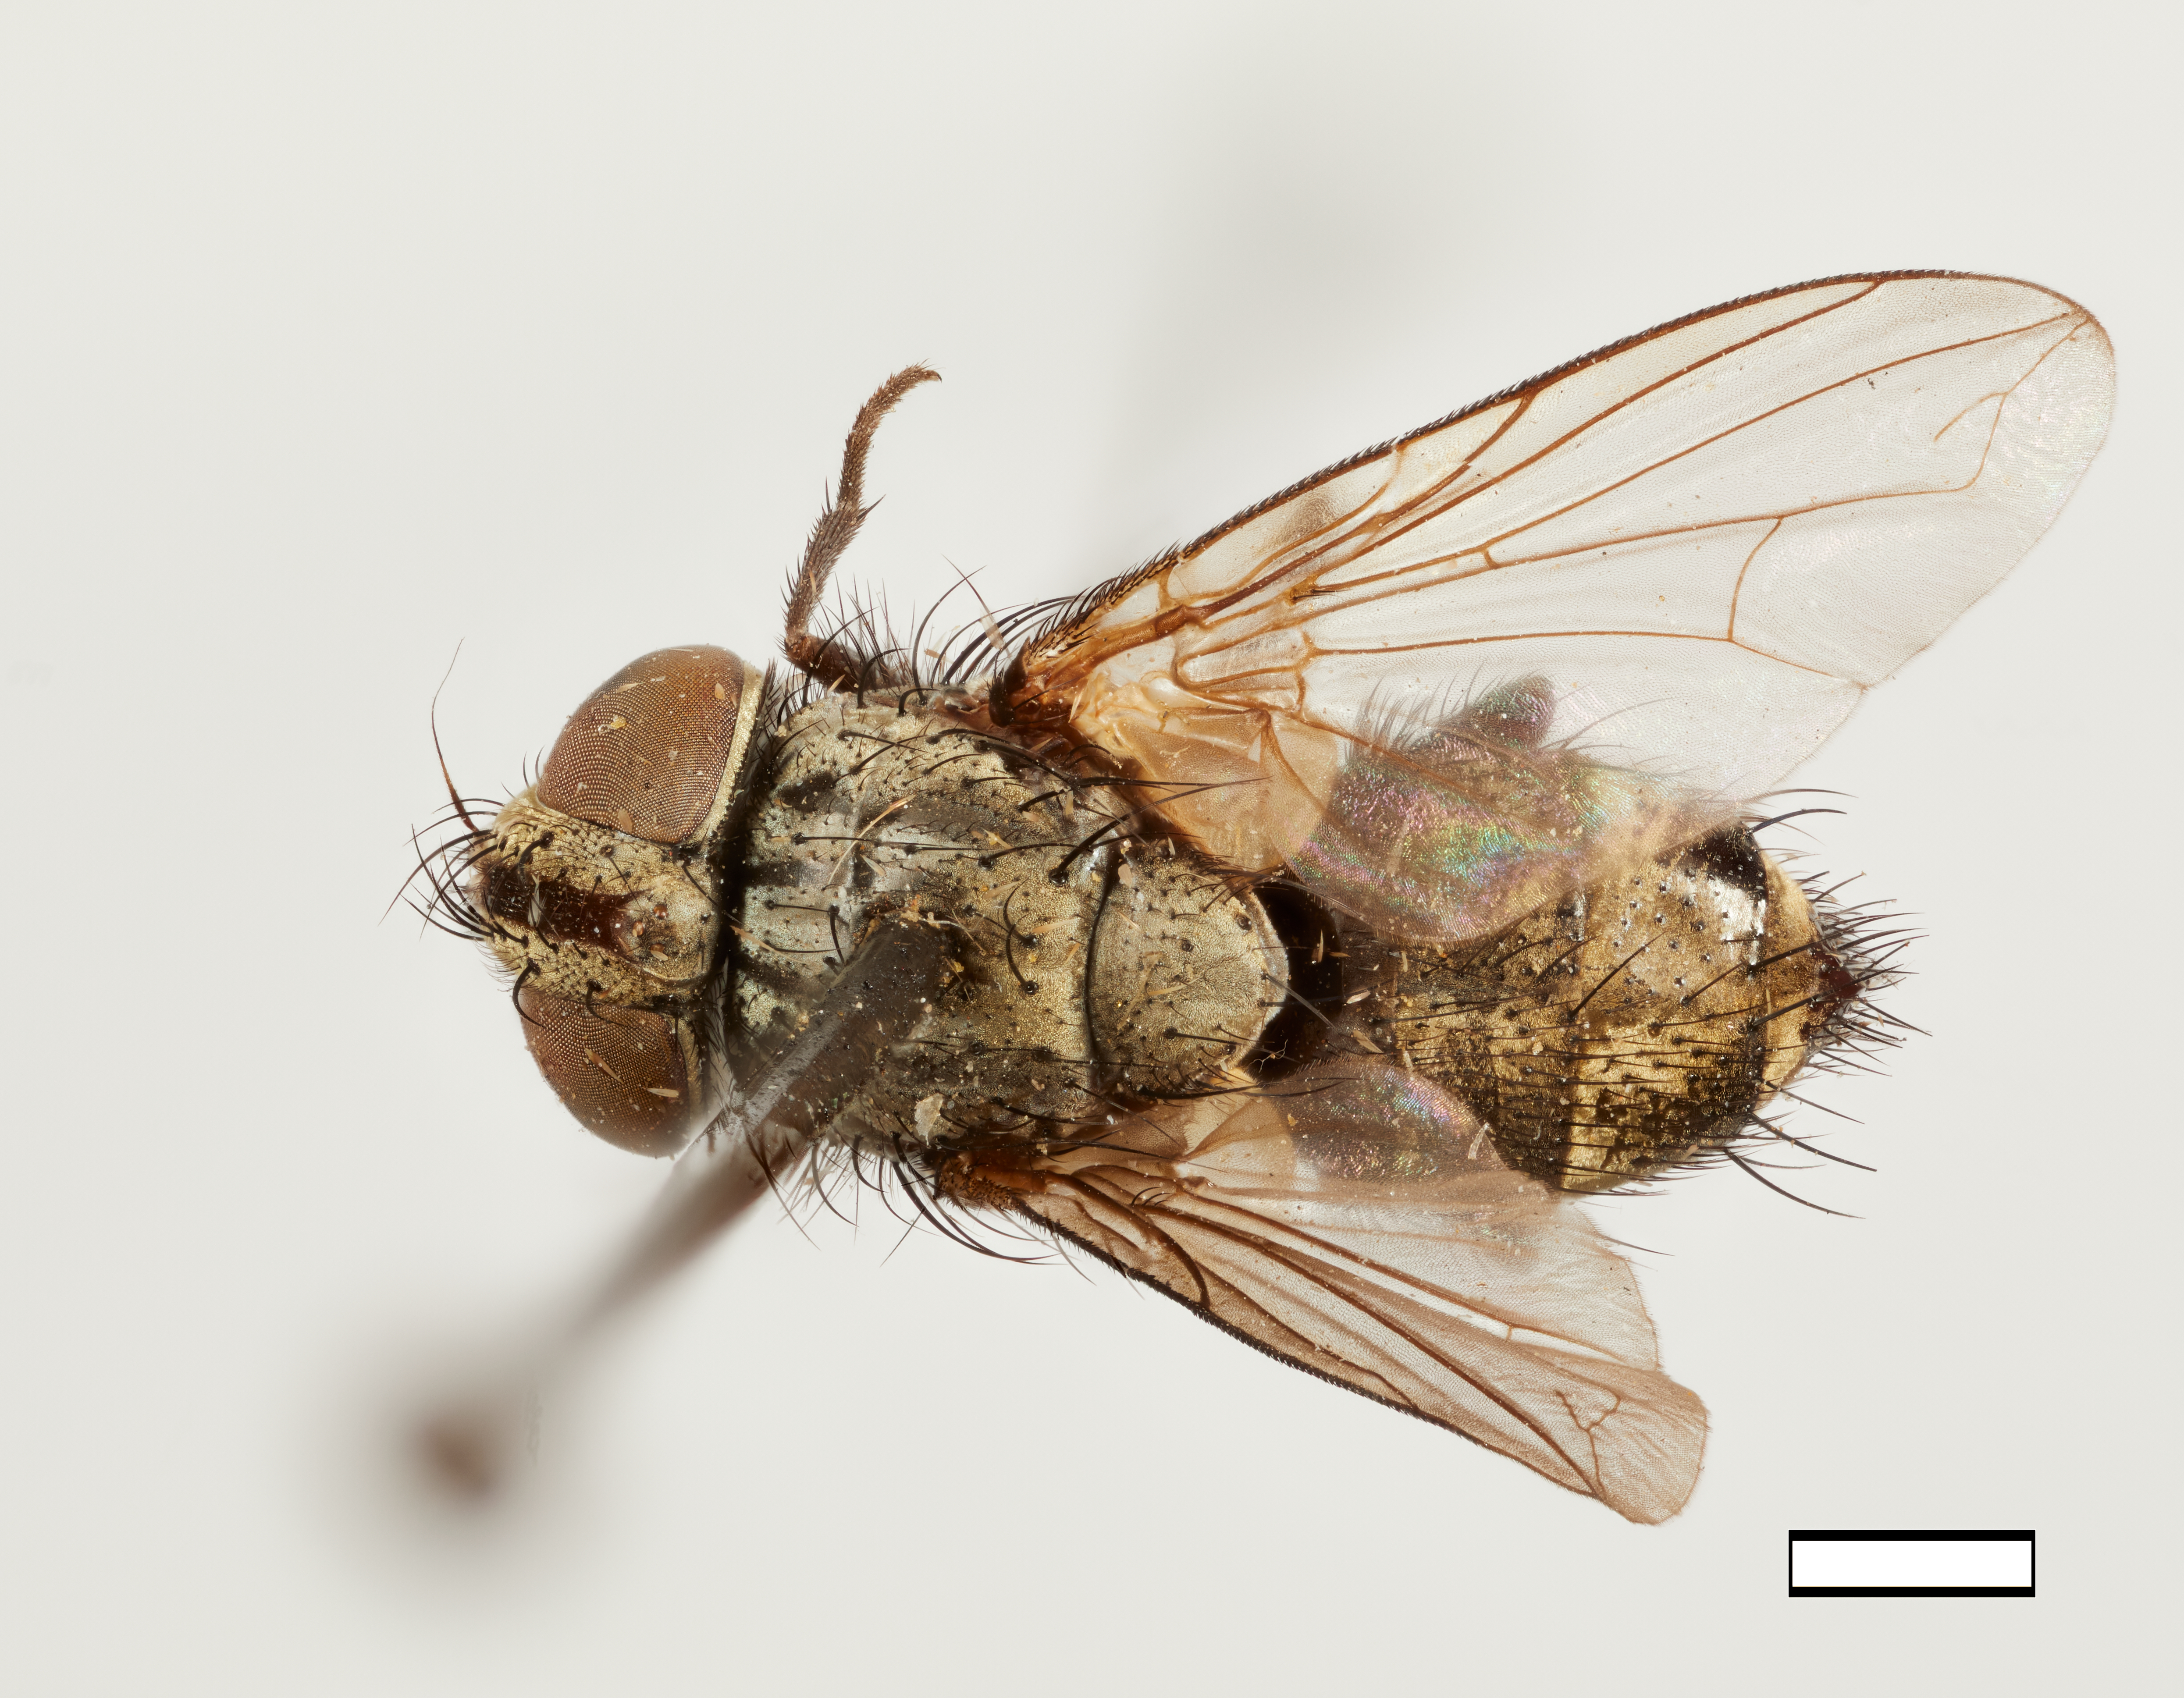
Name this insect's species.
Trepophrys cinerea
